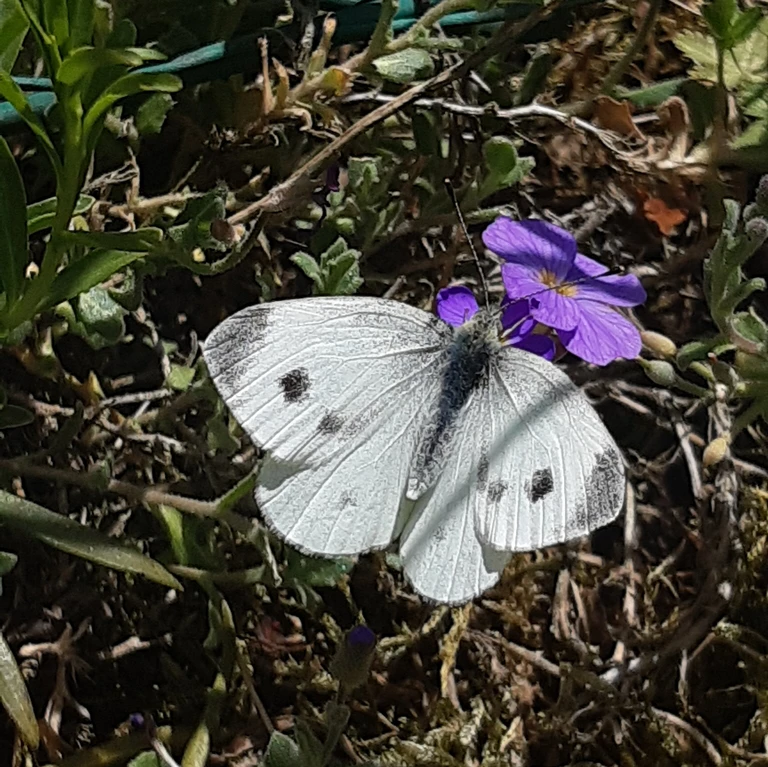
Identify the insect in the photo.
Pieris mannii
